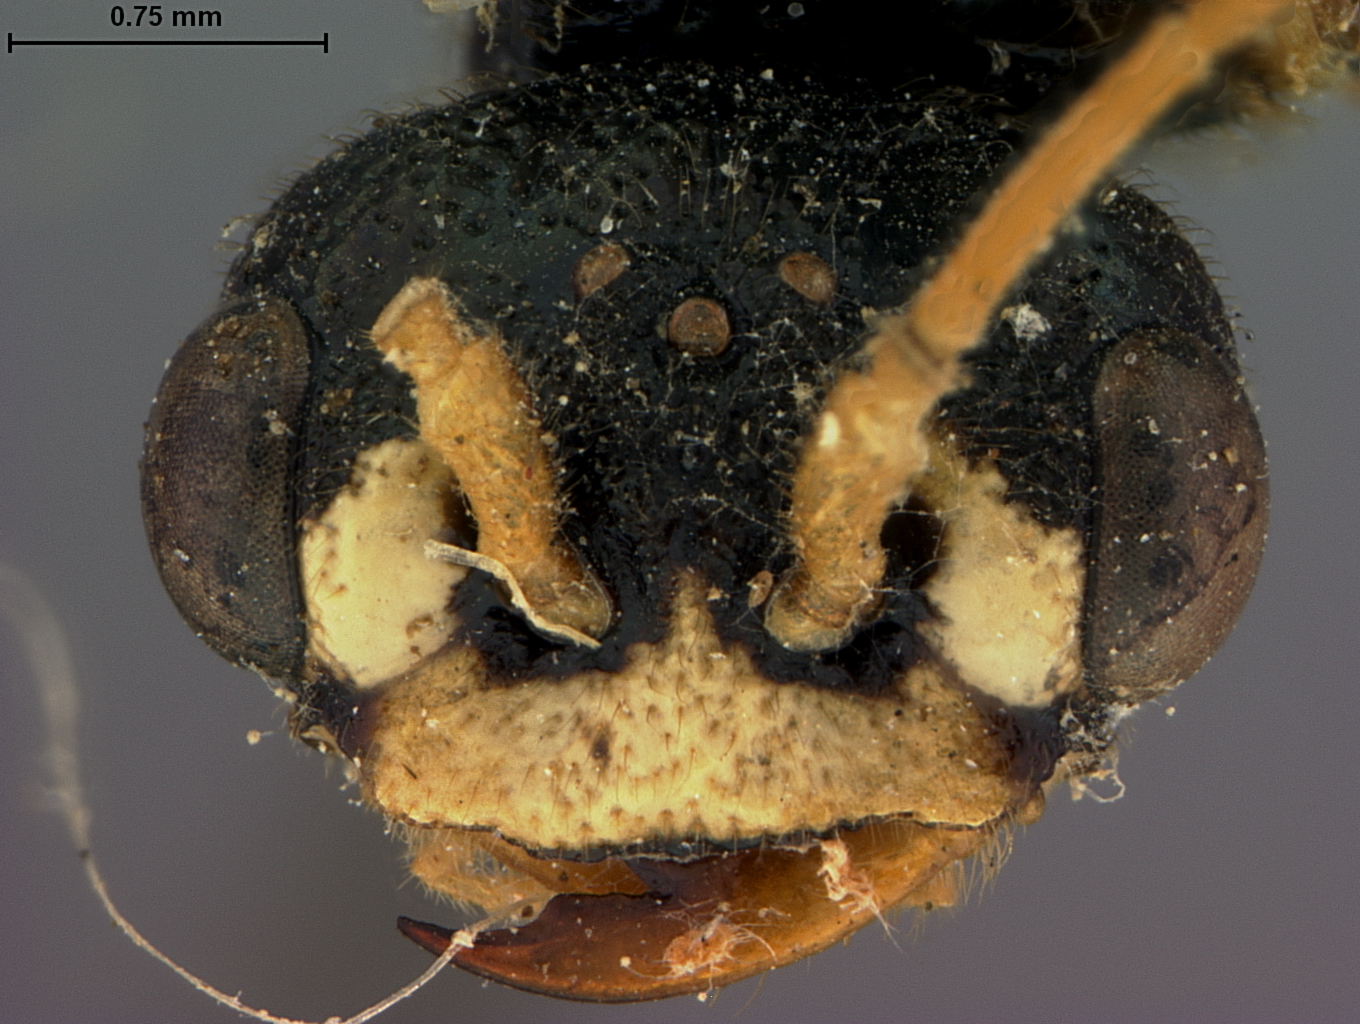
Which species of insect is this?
Cephaleia koebelei
